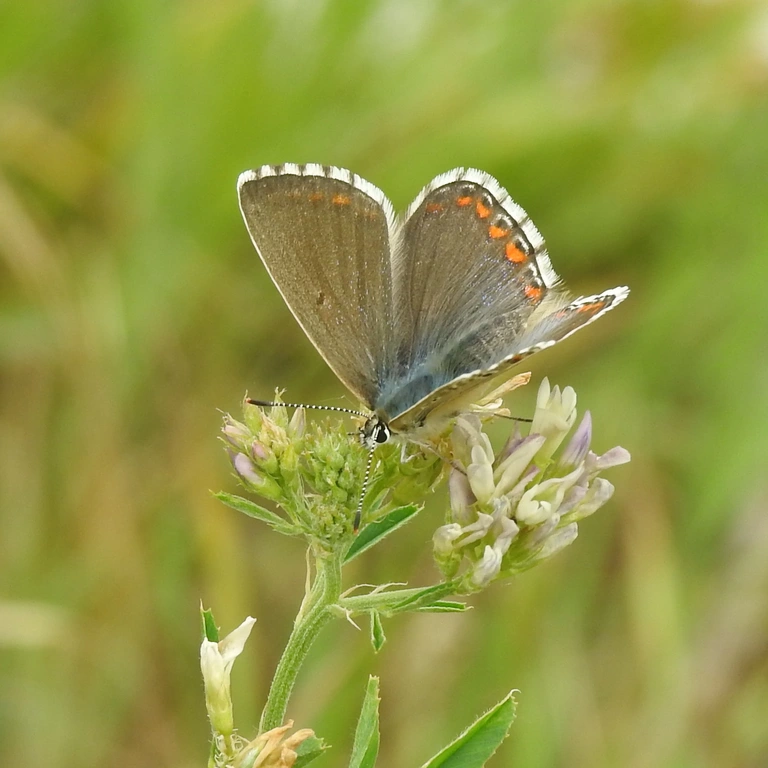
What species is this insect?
Lysandra bellargus
